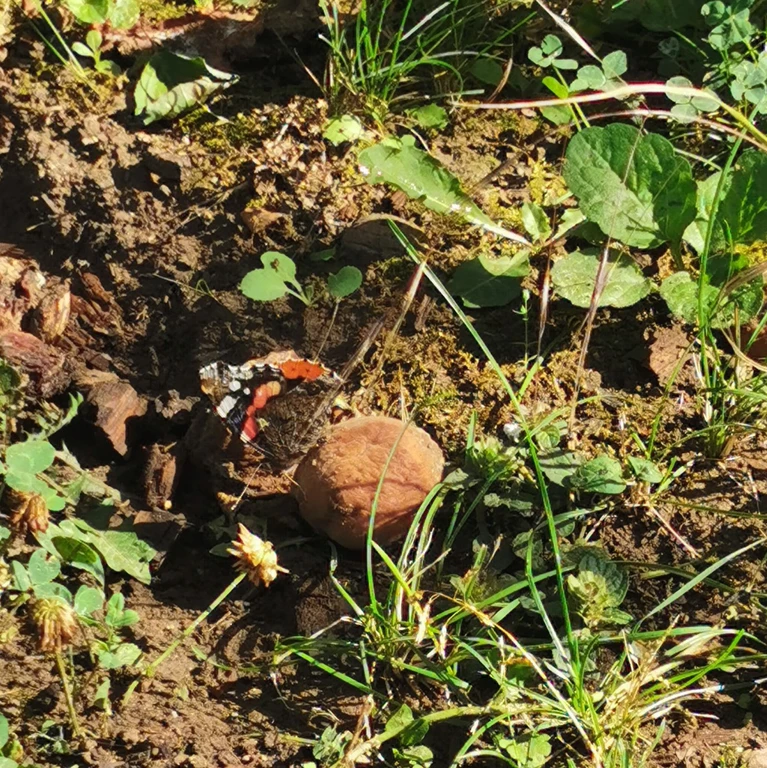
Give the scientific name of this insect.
Vanessa atalanta
